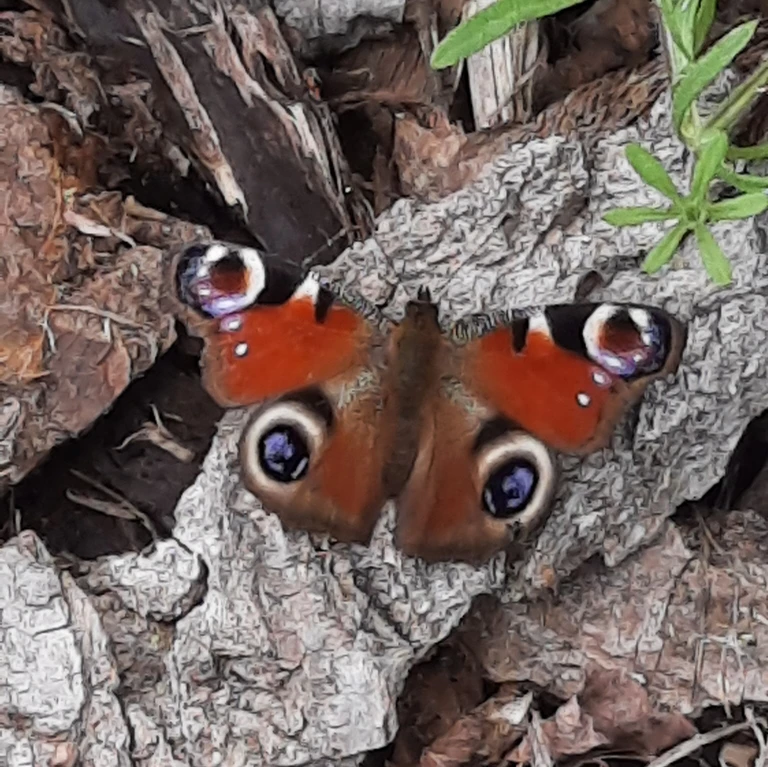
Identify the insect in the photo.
Aglais io
